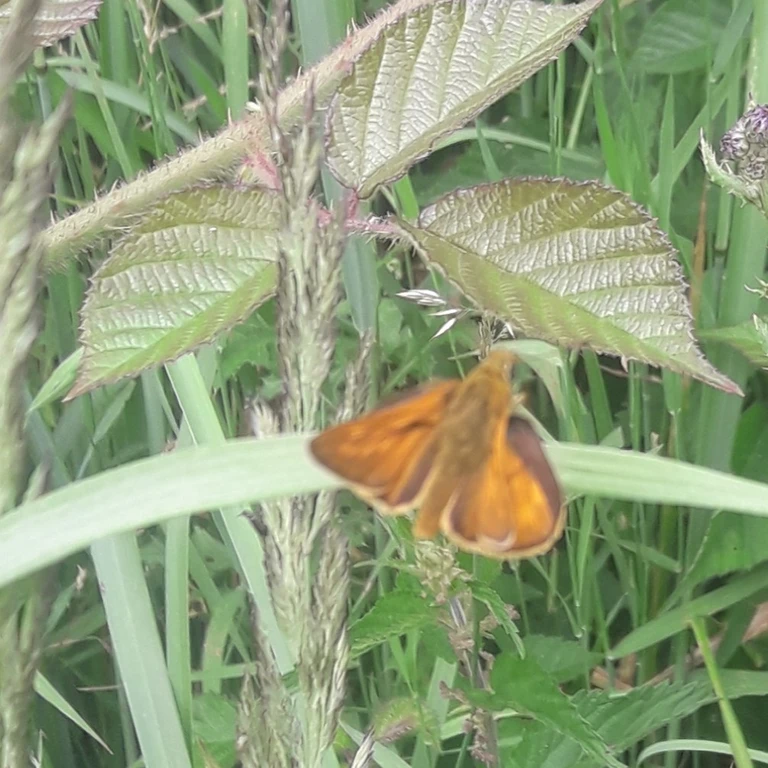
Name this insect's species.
Ochlodes sylvanus (also Ochlodes venata)
